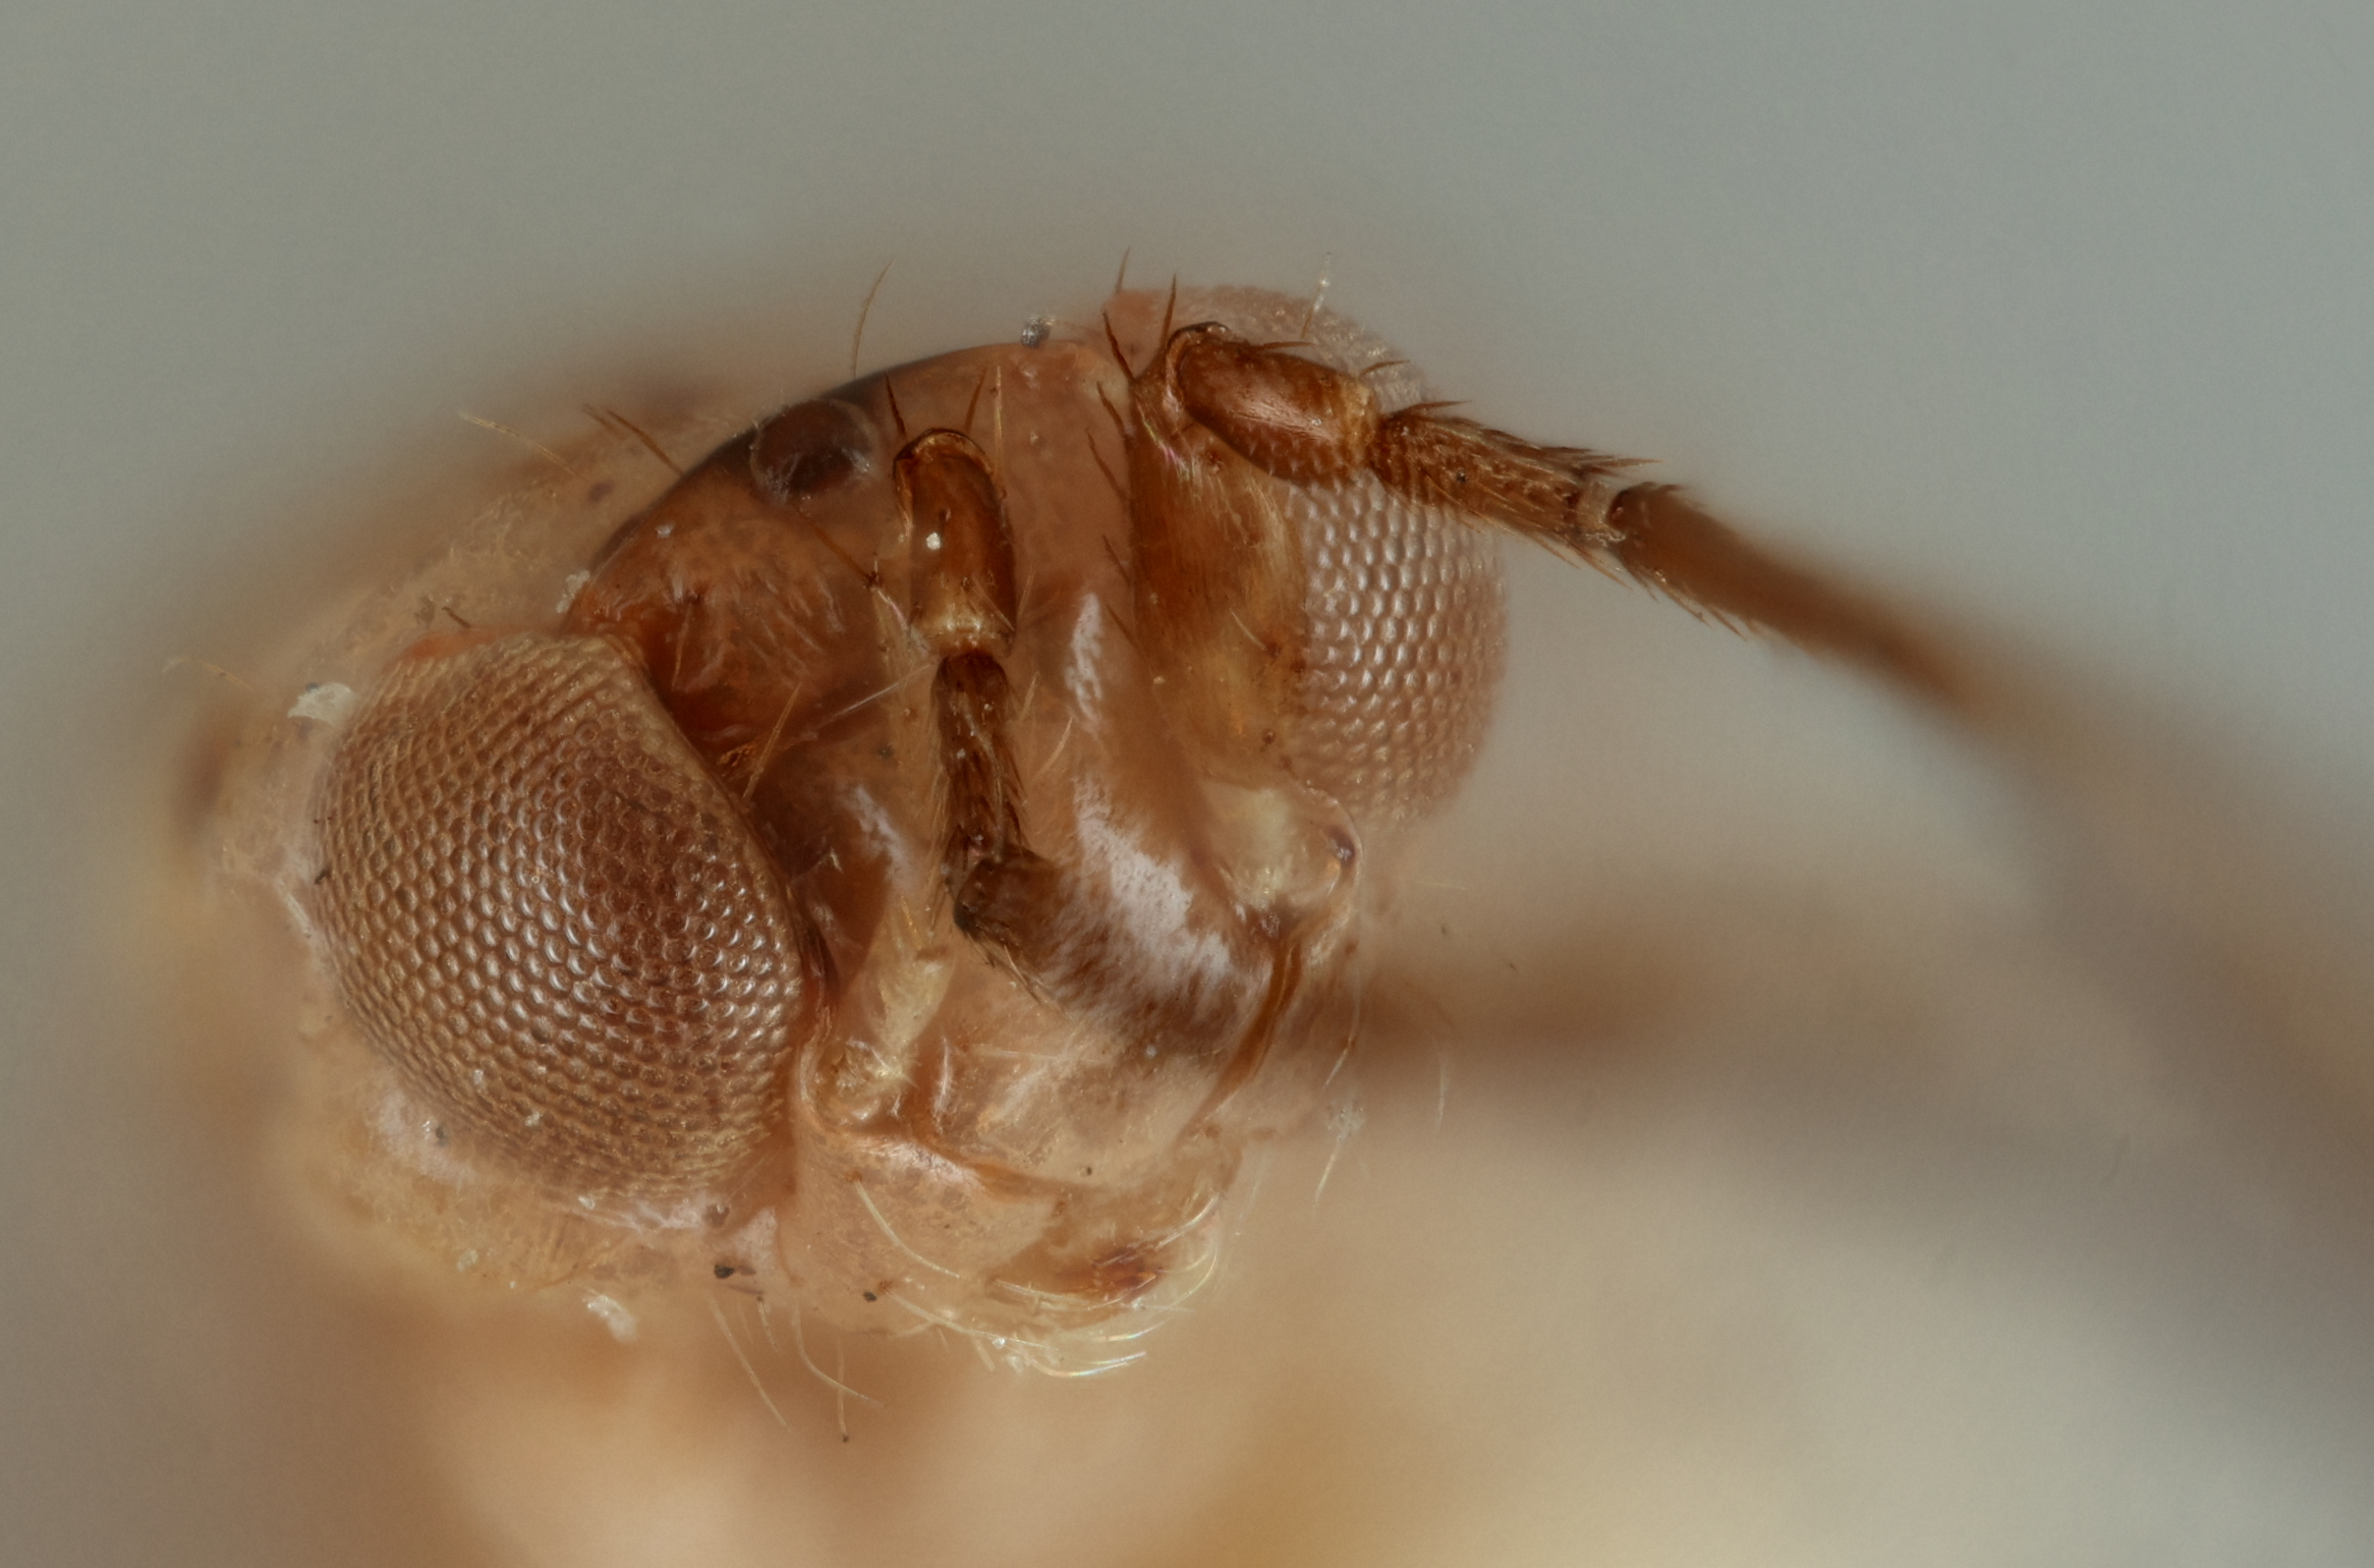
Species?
Gonatocerus trigutattus
